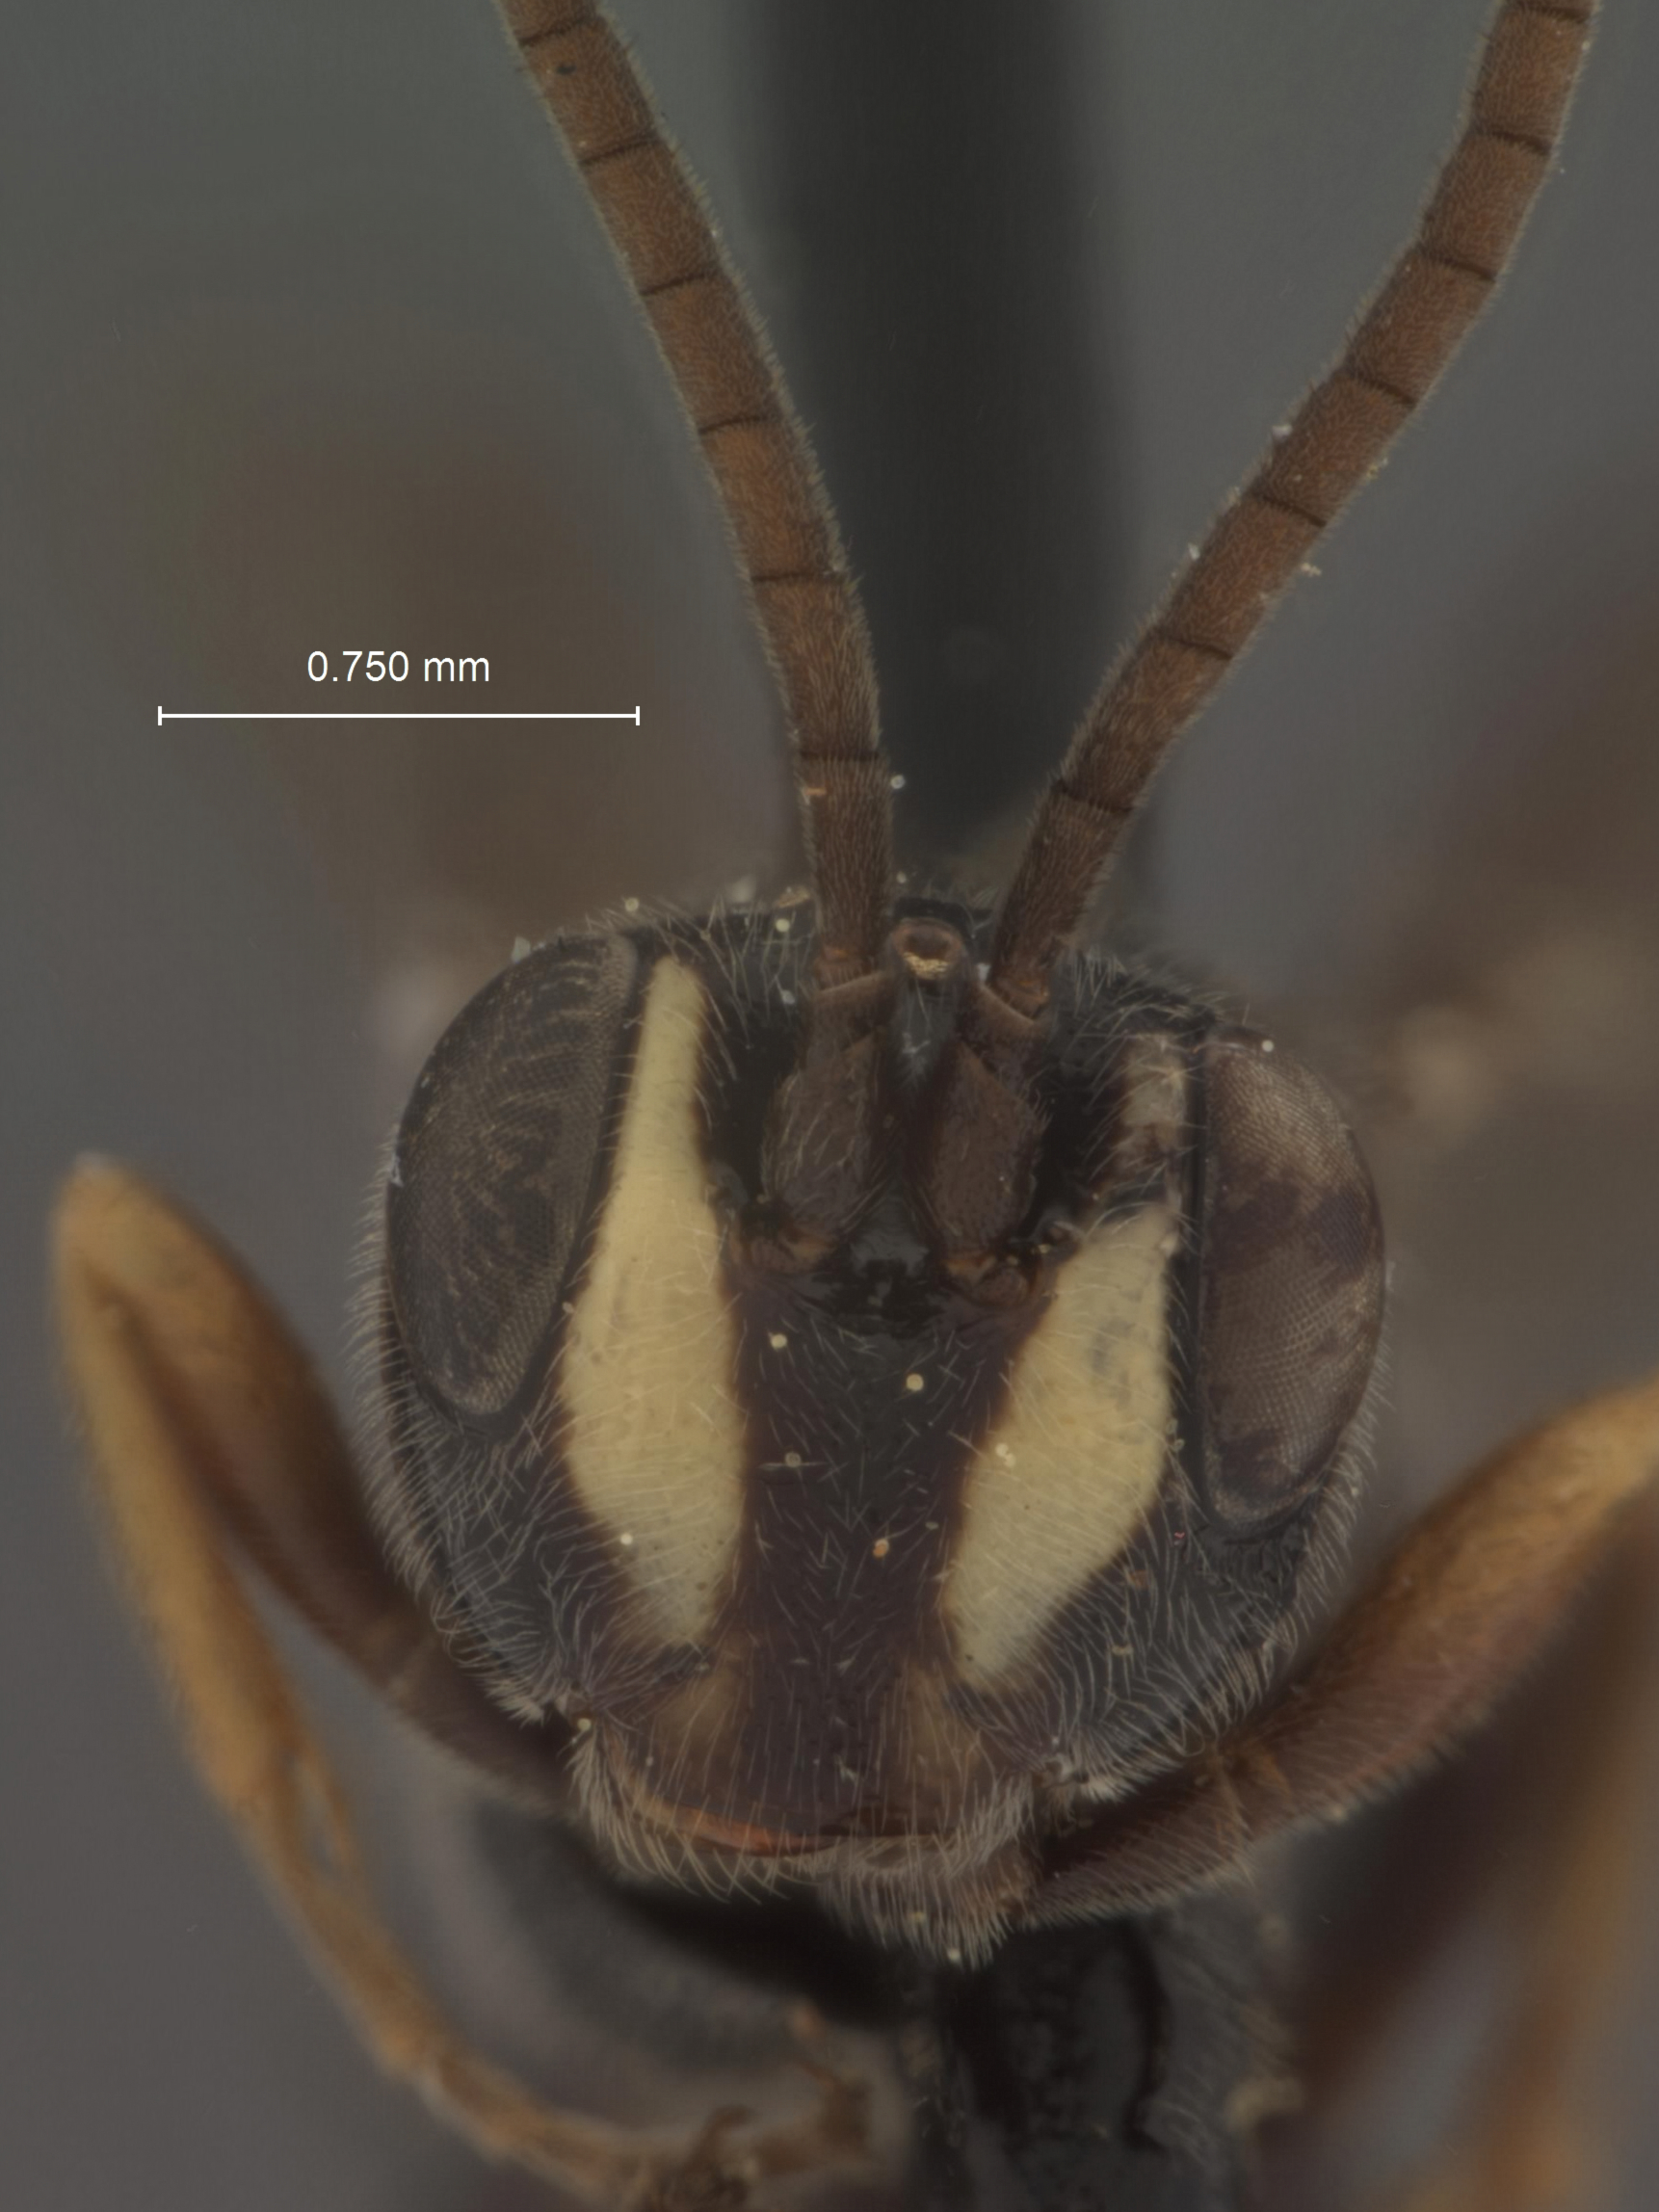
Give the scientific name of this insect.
Neotypus americanus
